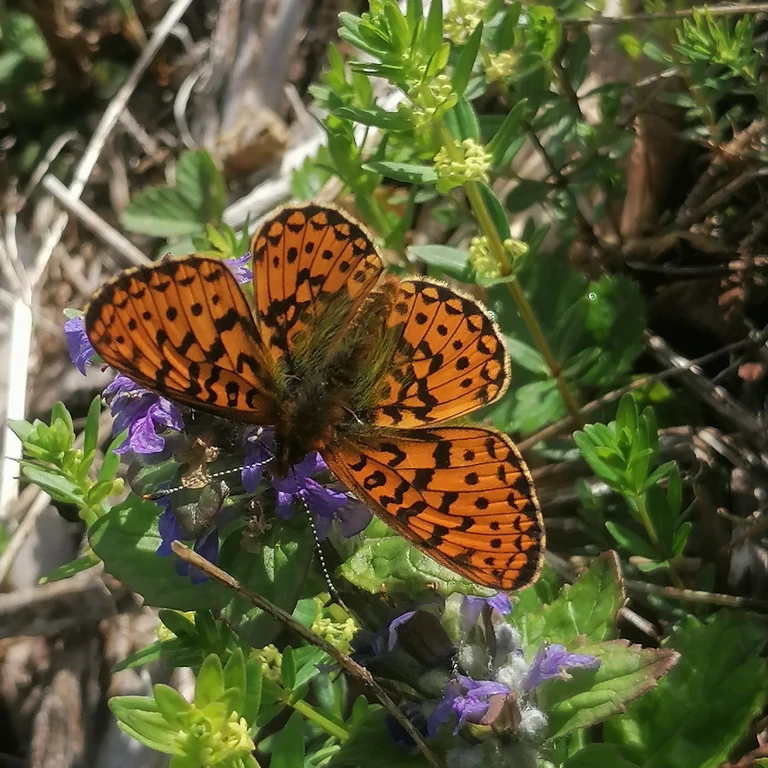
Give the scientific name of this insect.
Boloria euphrosyne (also Clossiana euphrosyne)
